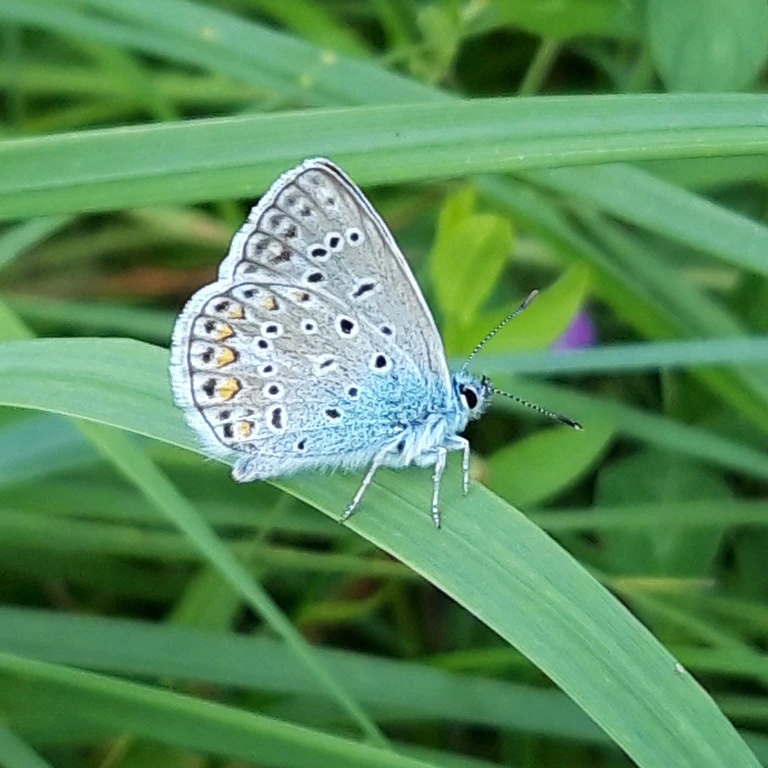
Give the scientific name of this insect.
Polyommatus icarus
